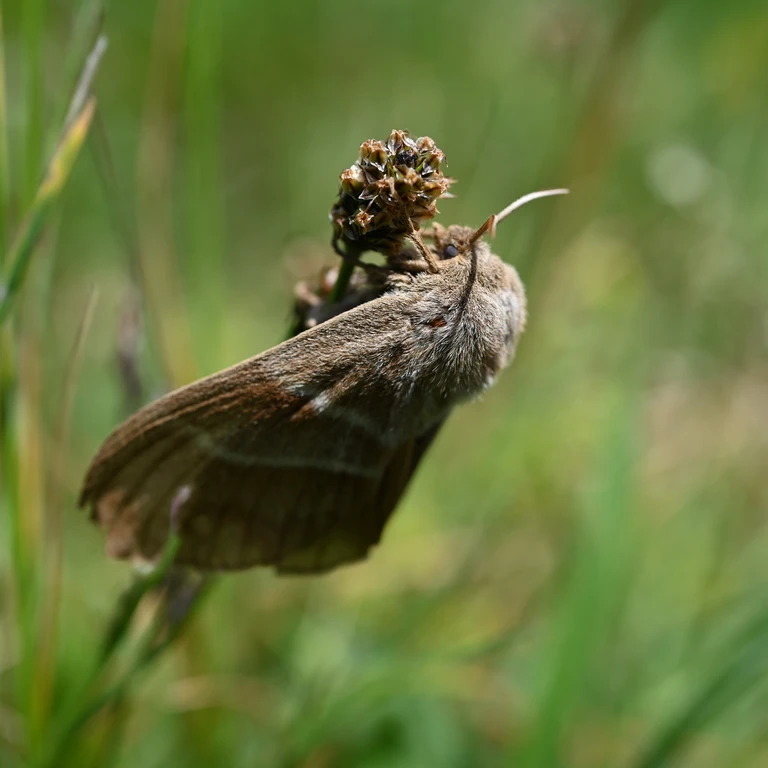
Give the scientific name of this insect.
Macrothylacia rubi
